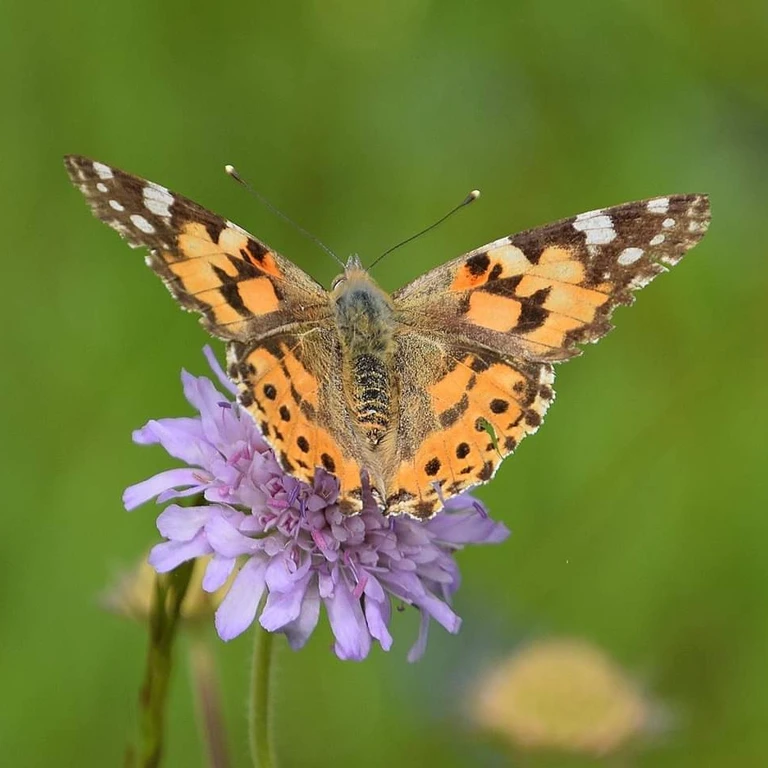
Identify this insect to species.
Vanessa cardui
